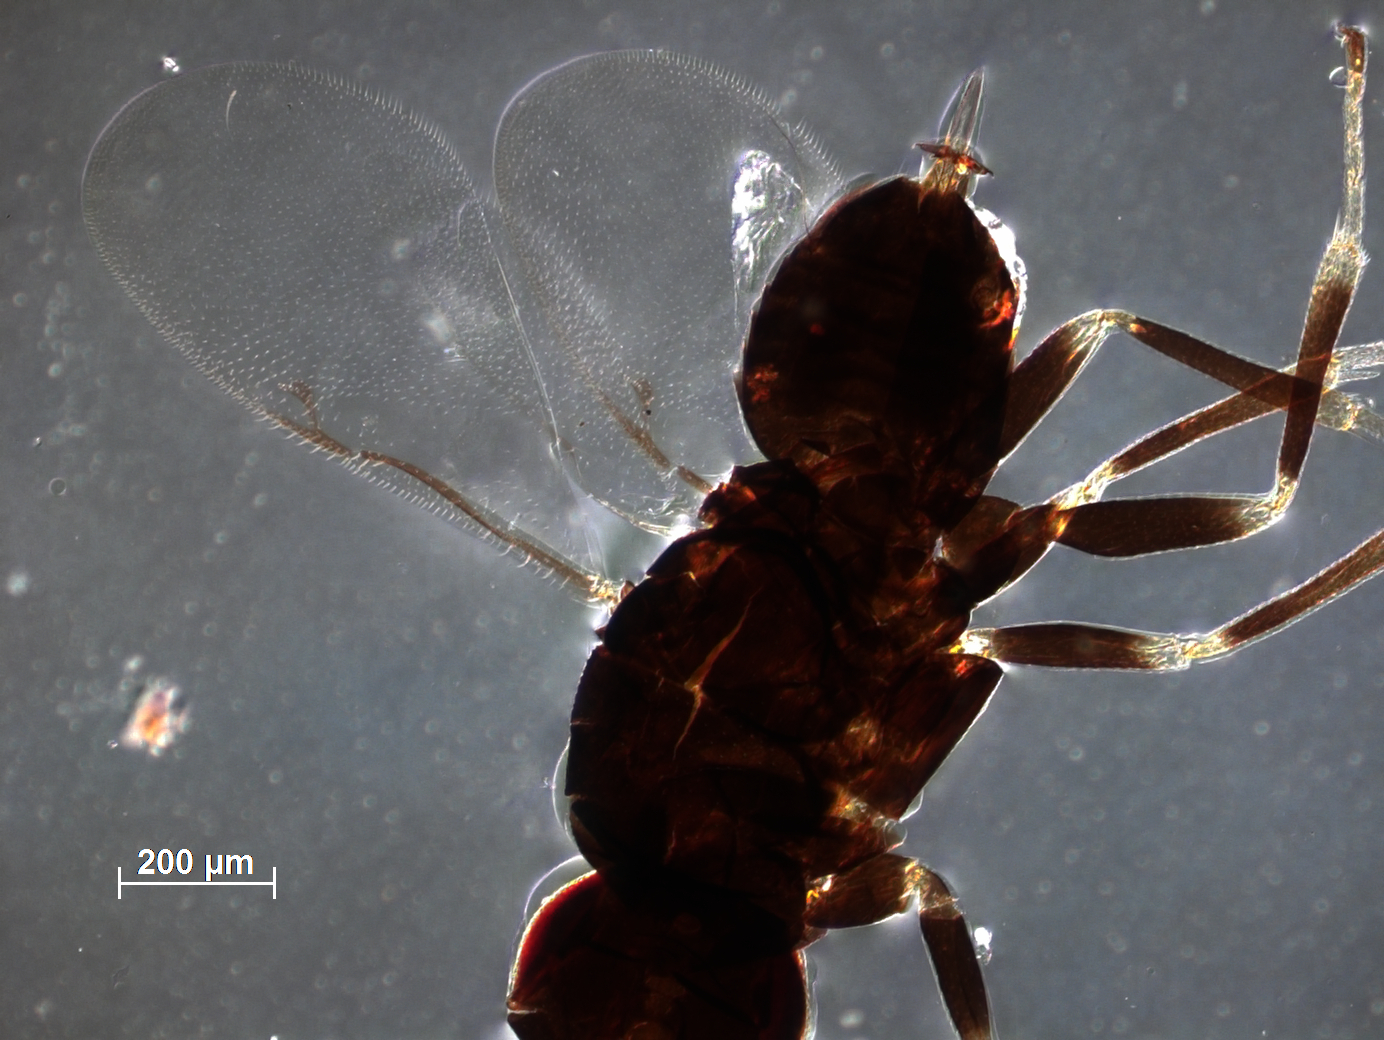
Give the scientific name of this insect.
Tetralophidea apicata
